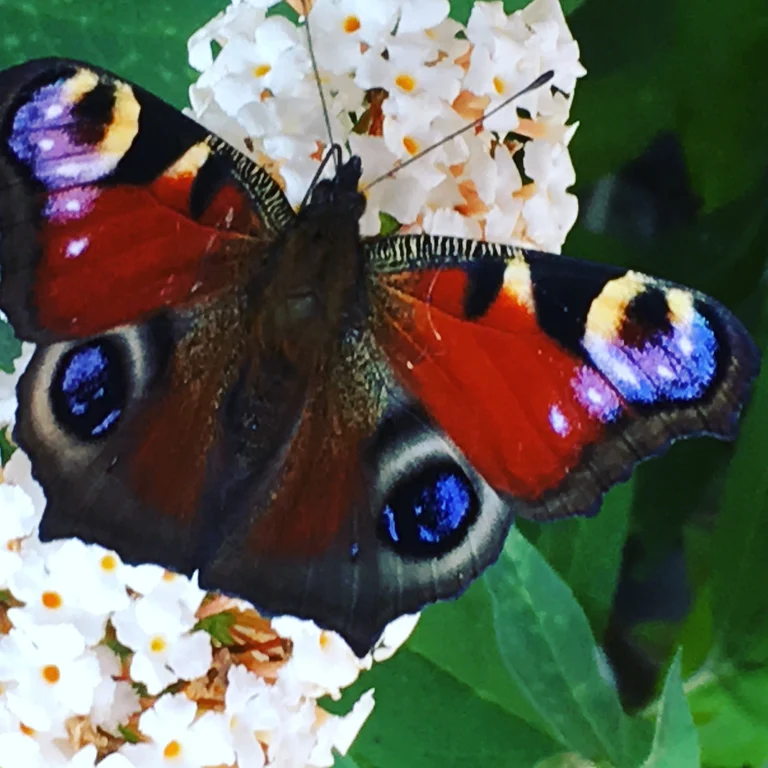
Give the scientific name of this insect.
Aglais io
